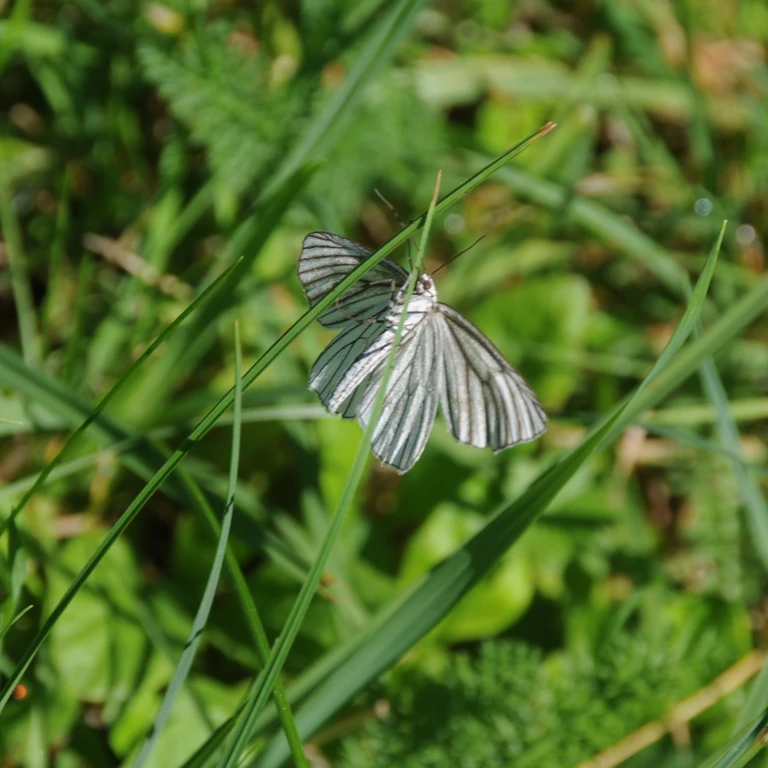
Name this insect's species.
Siona lineata
